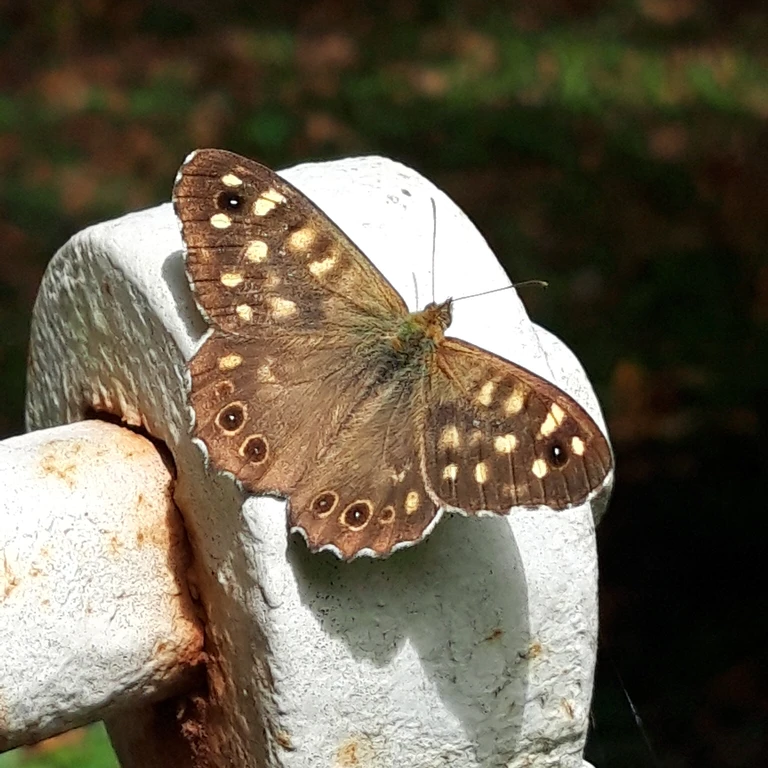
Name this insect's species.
Pararge aegeria
